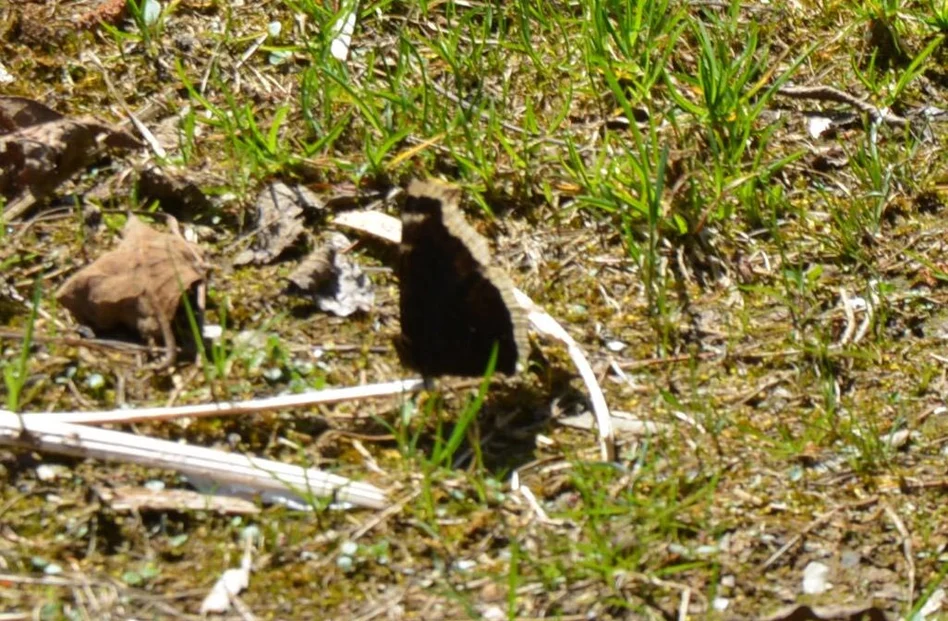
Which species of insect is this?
Nymphalis antiopa
